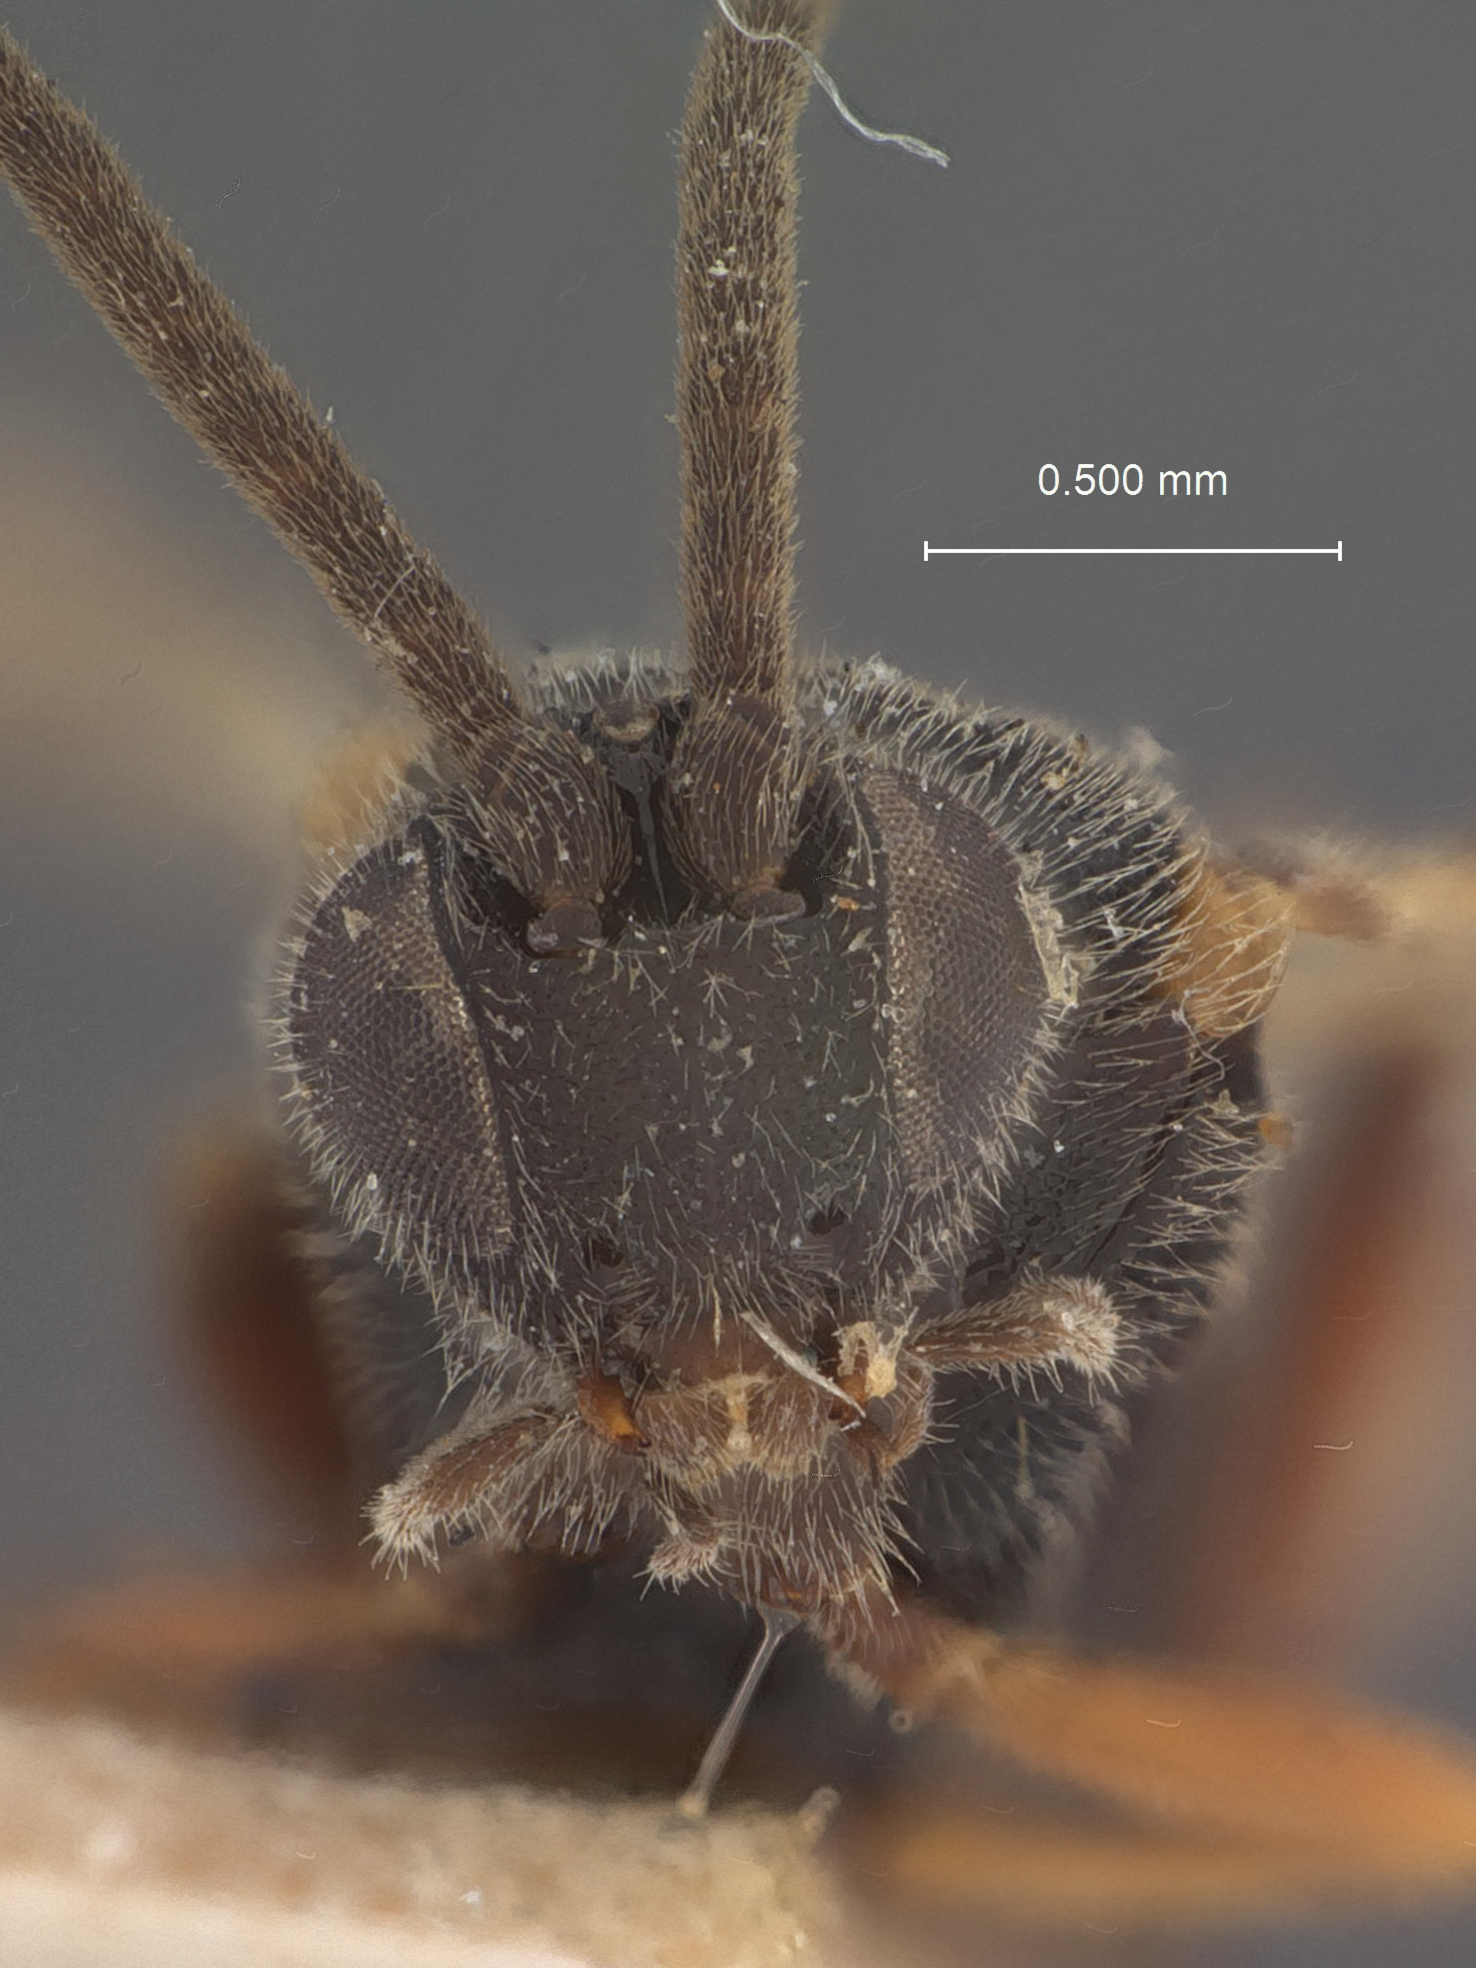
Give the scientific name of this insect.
Microplitis perplexus
